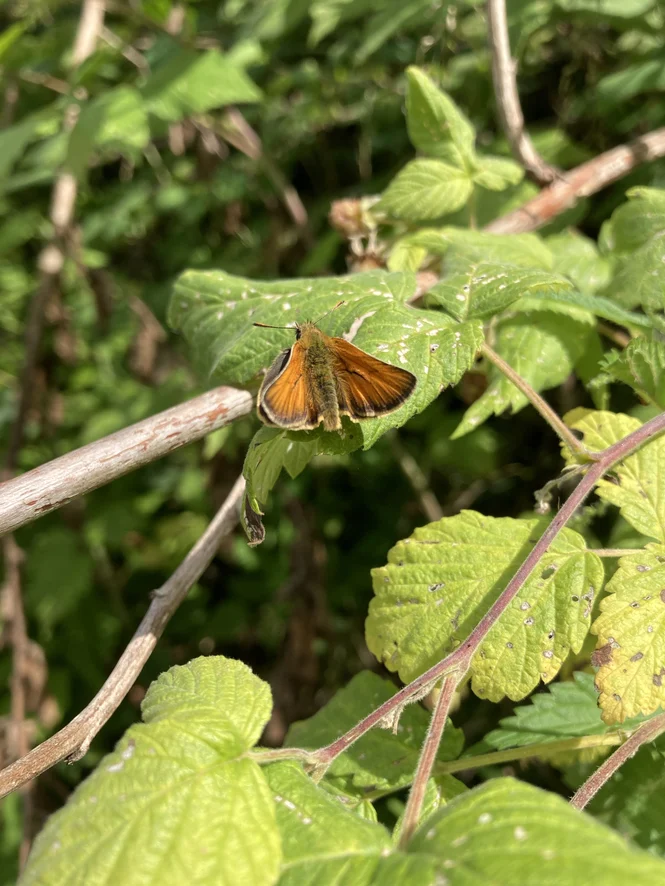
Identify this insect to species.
Thymelicus sylvestris
